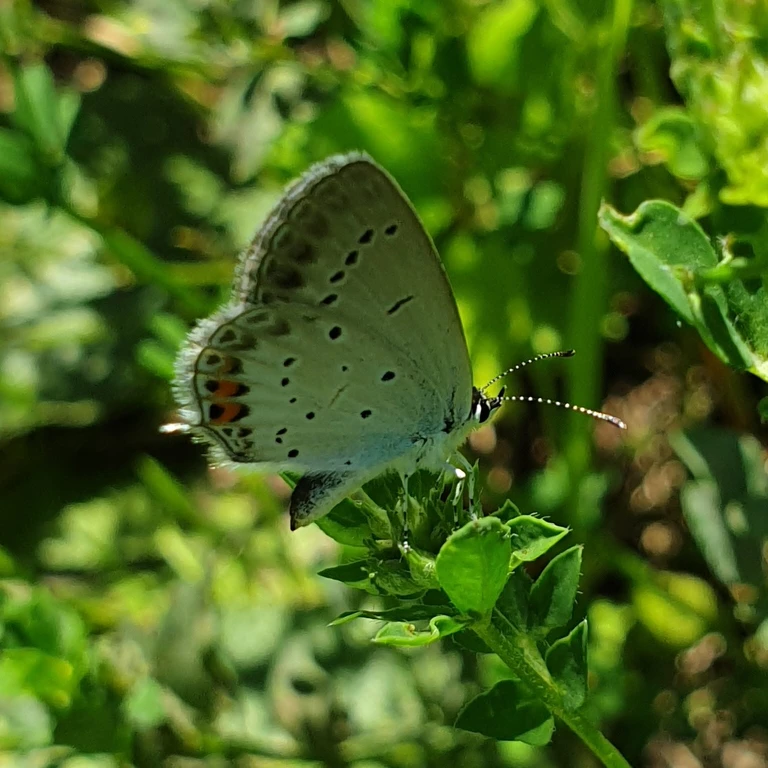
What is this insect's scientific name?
Cupido argiades (also Elkalyce argiades)
